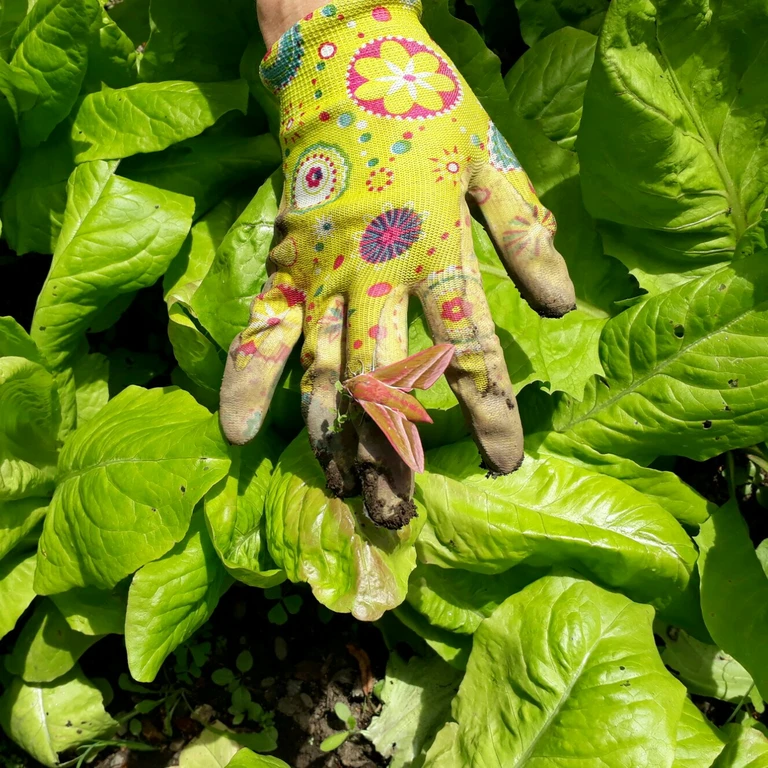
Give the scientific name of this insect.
Deilephila elpenor
